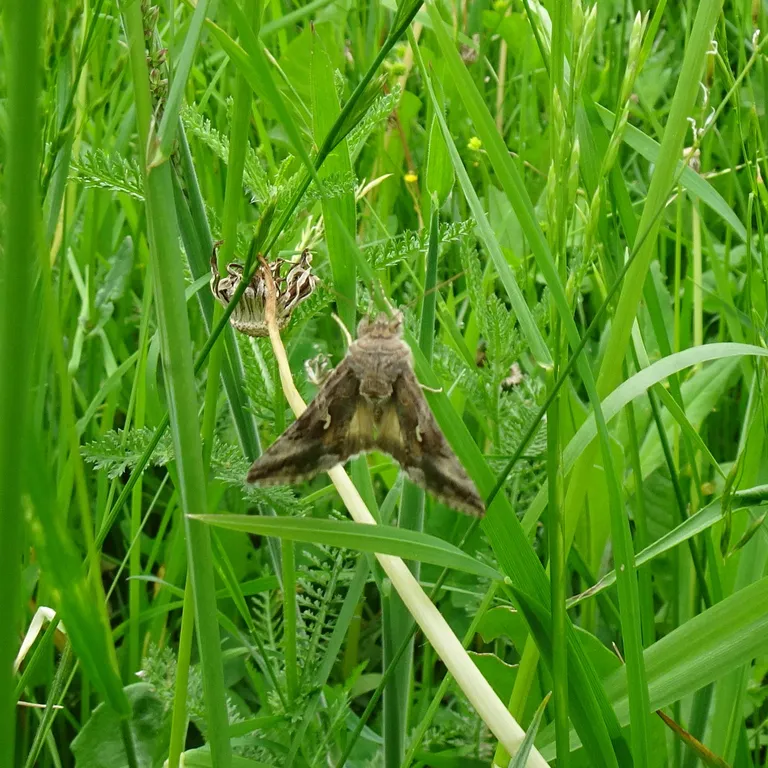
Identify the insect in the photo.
Autographa gamma
